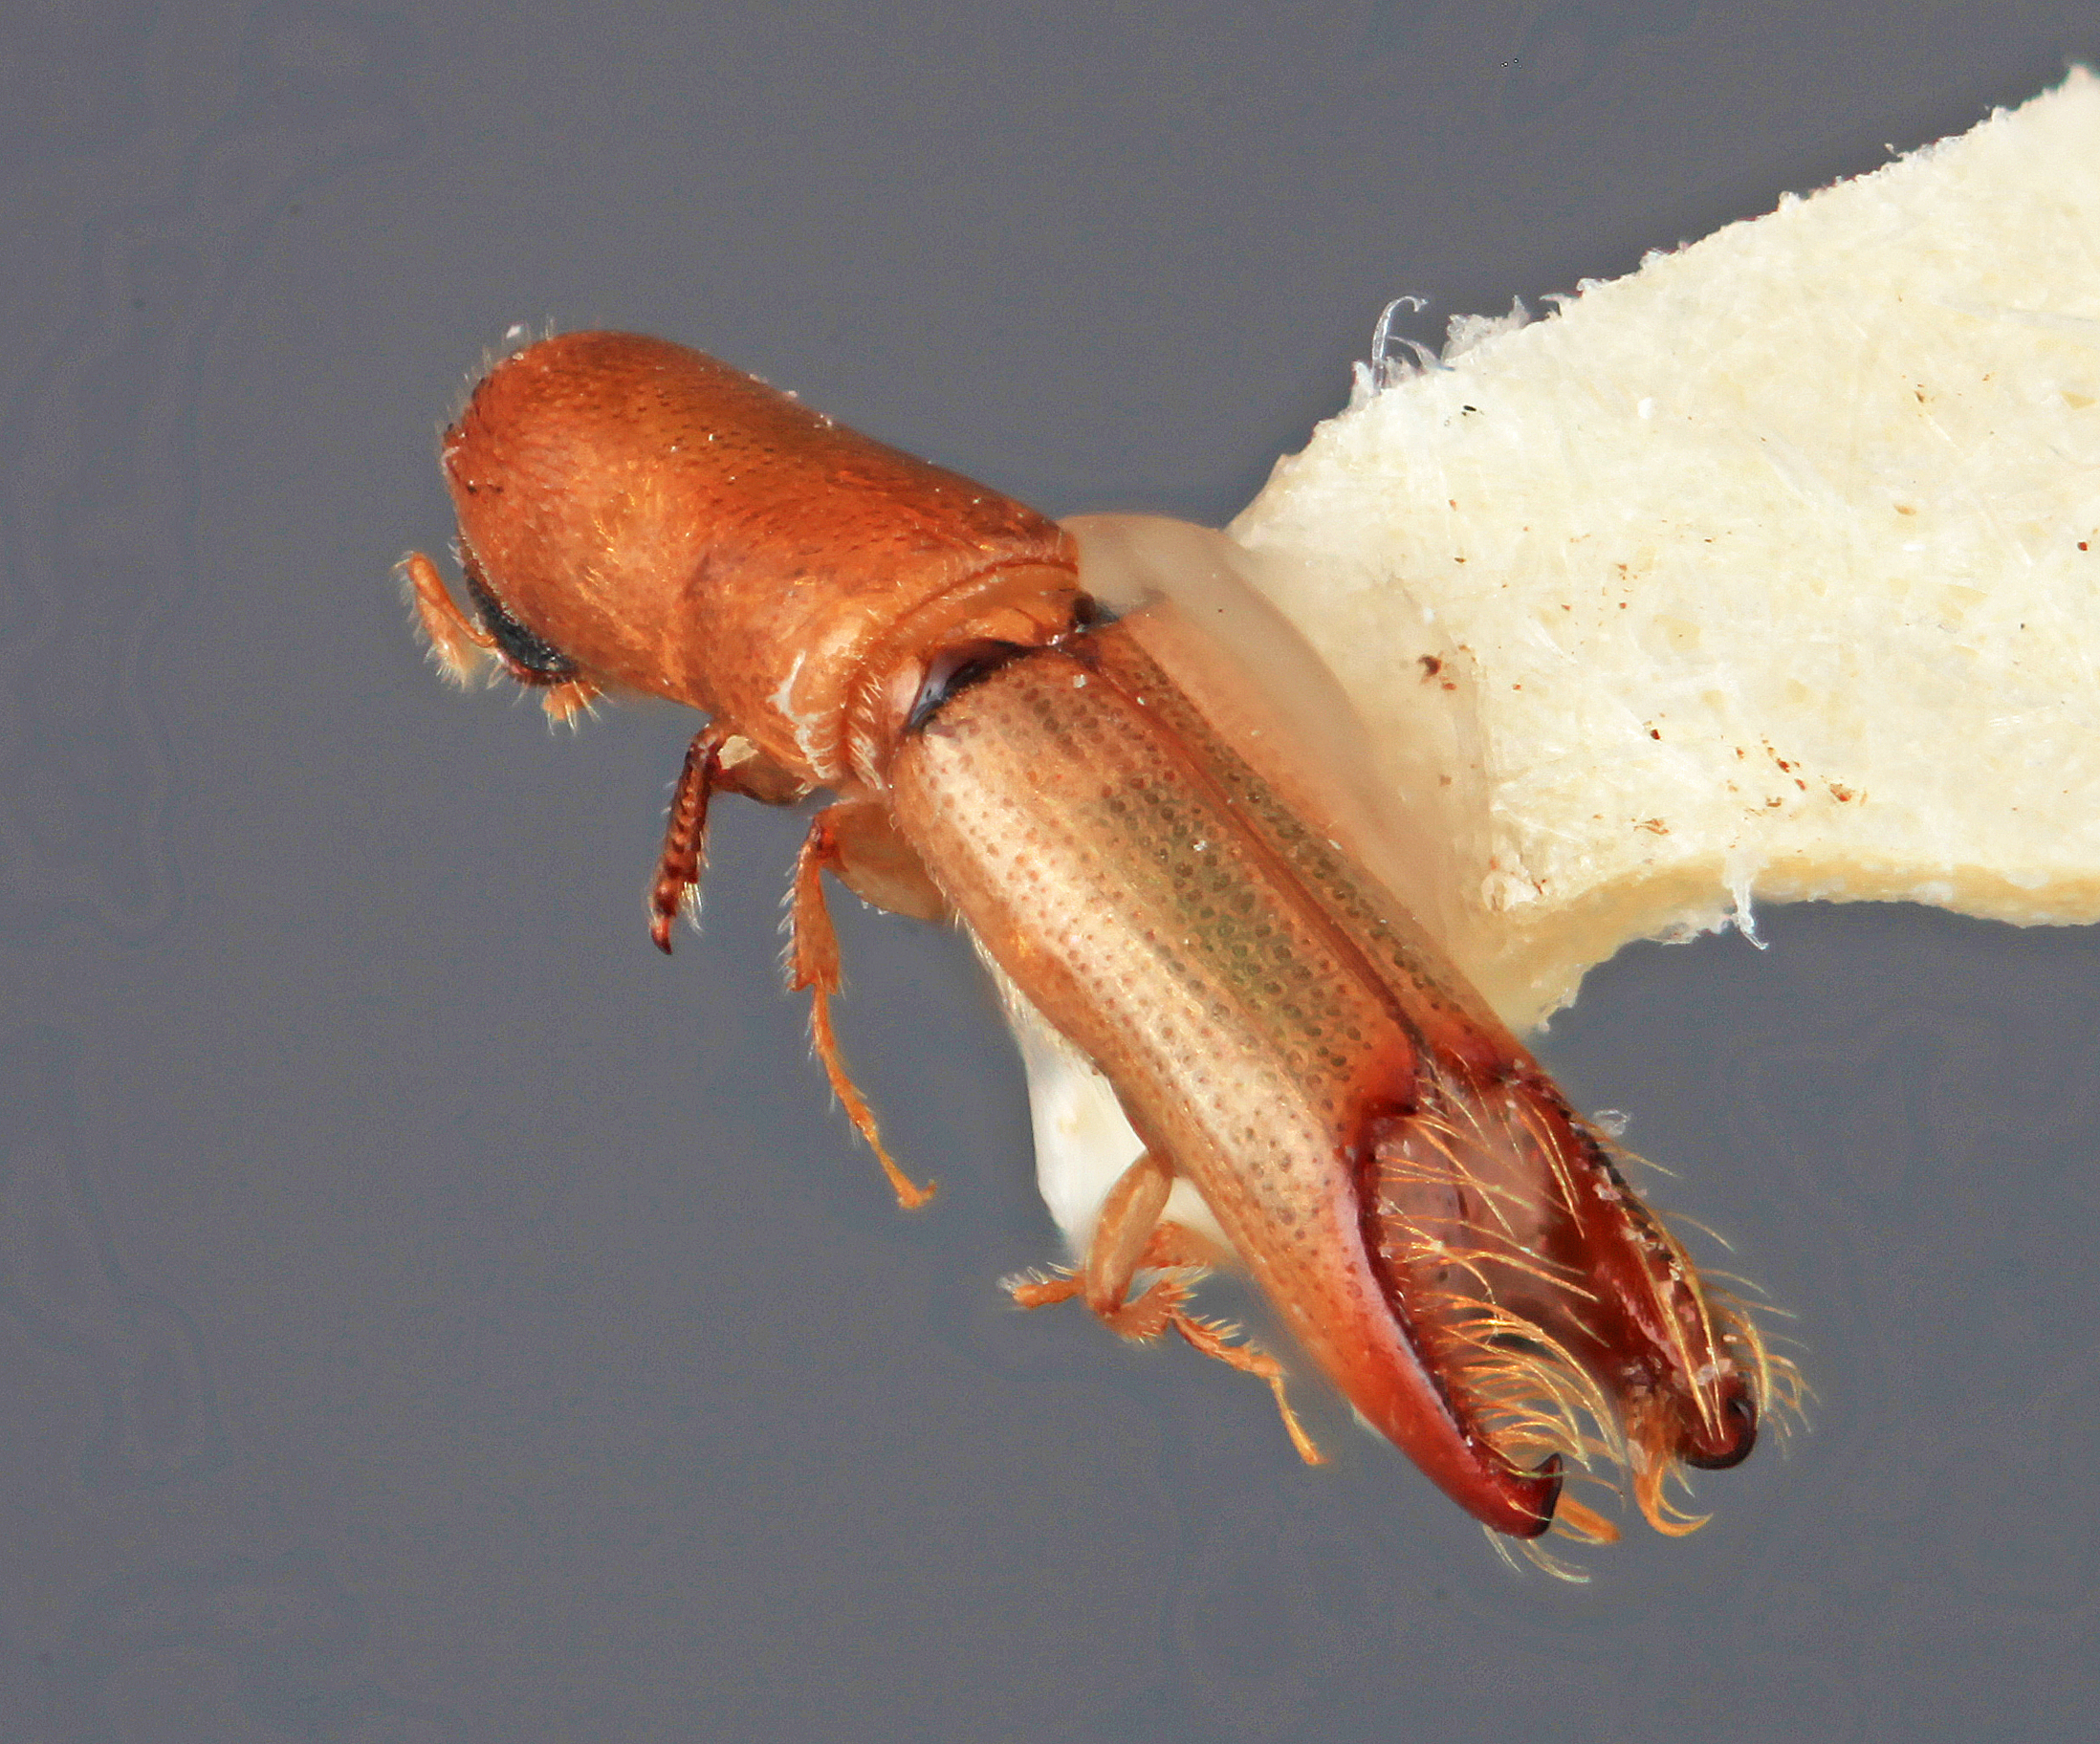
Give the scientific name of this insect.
Amphicranus apicalis
